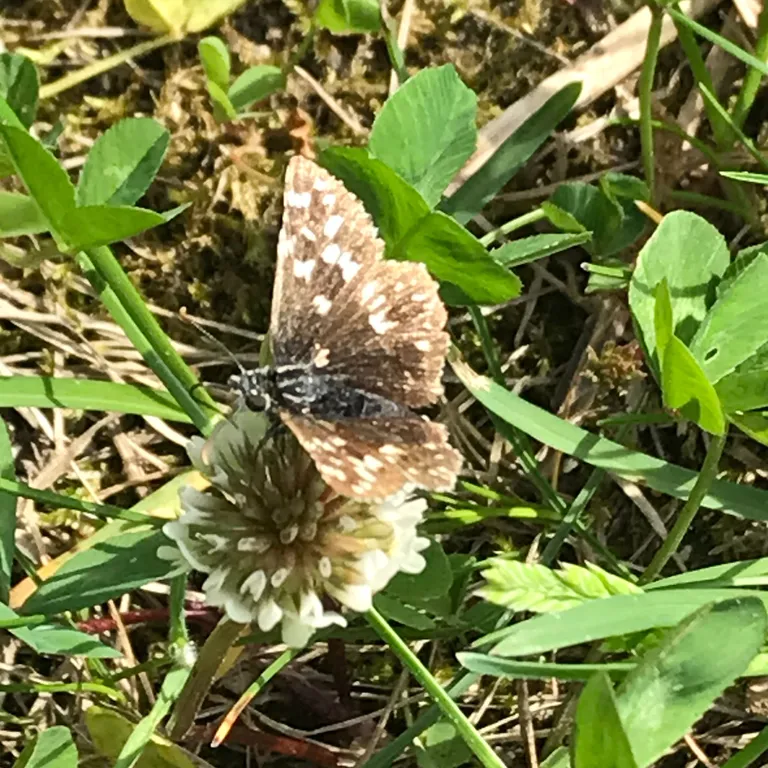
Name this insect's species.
Pyrgus malvae
